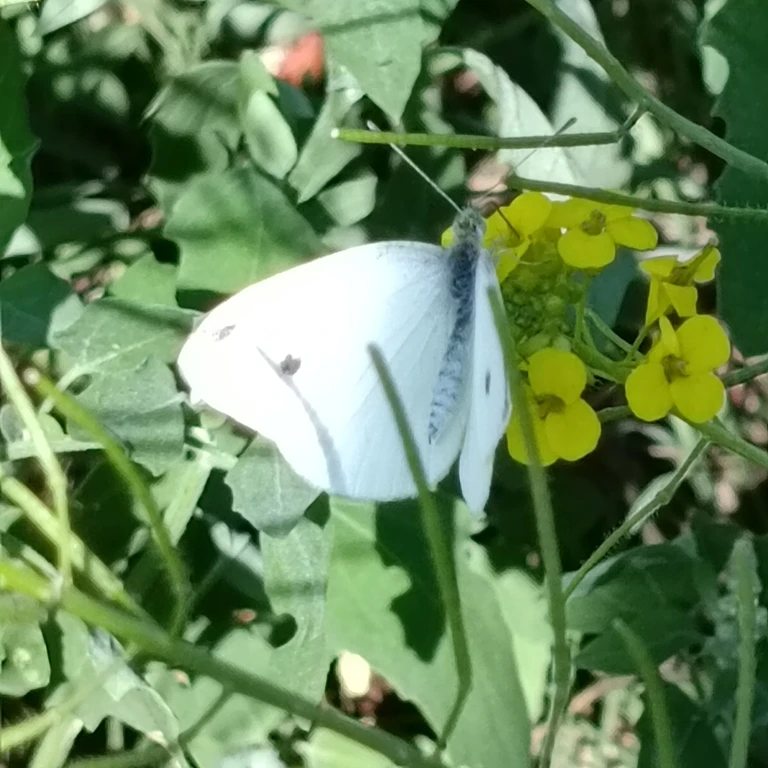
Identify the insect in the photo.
Pieris rapae
